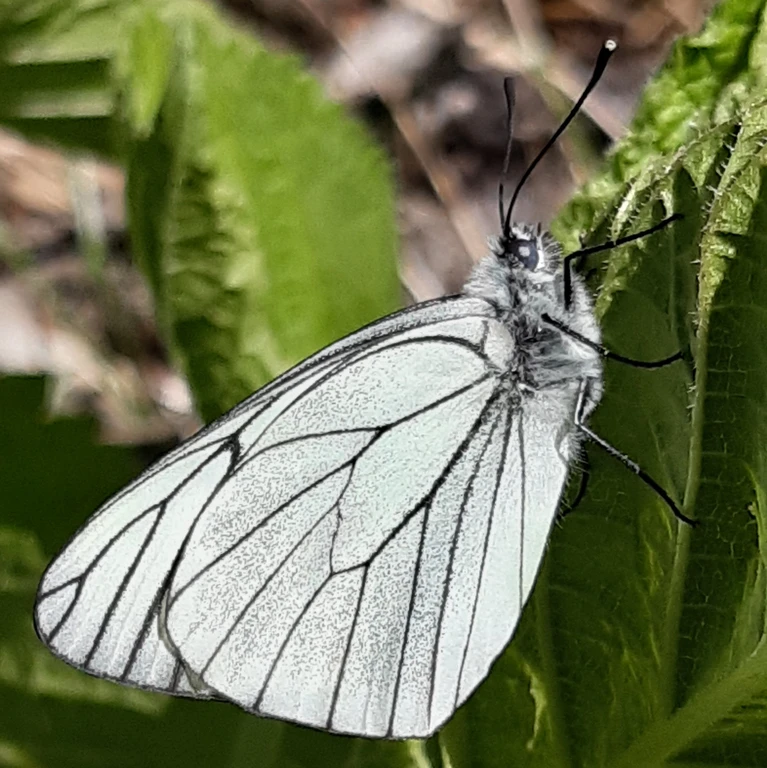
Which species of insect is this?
Aporia crataegi
